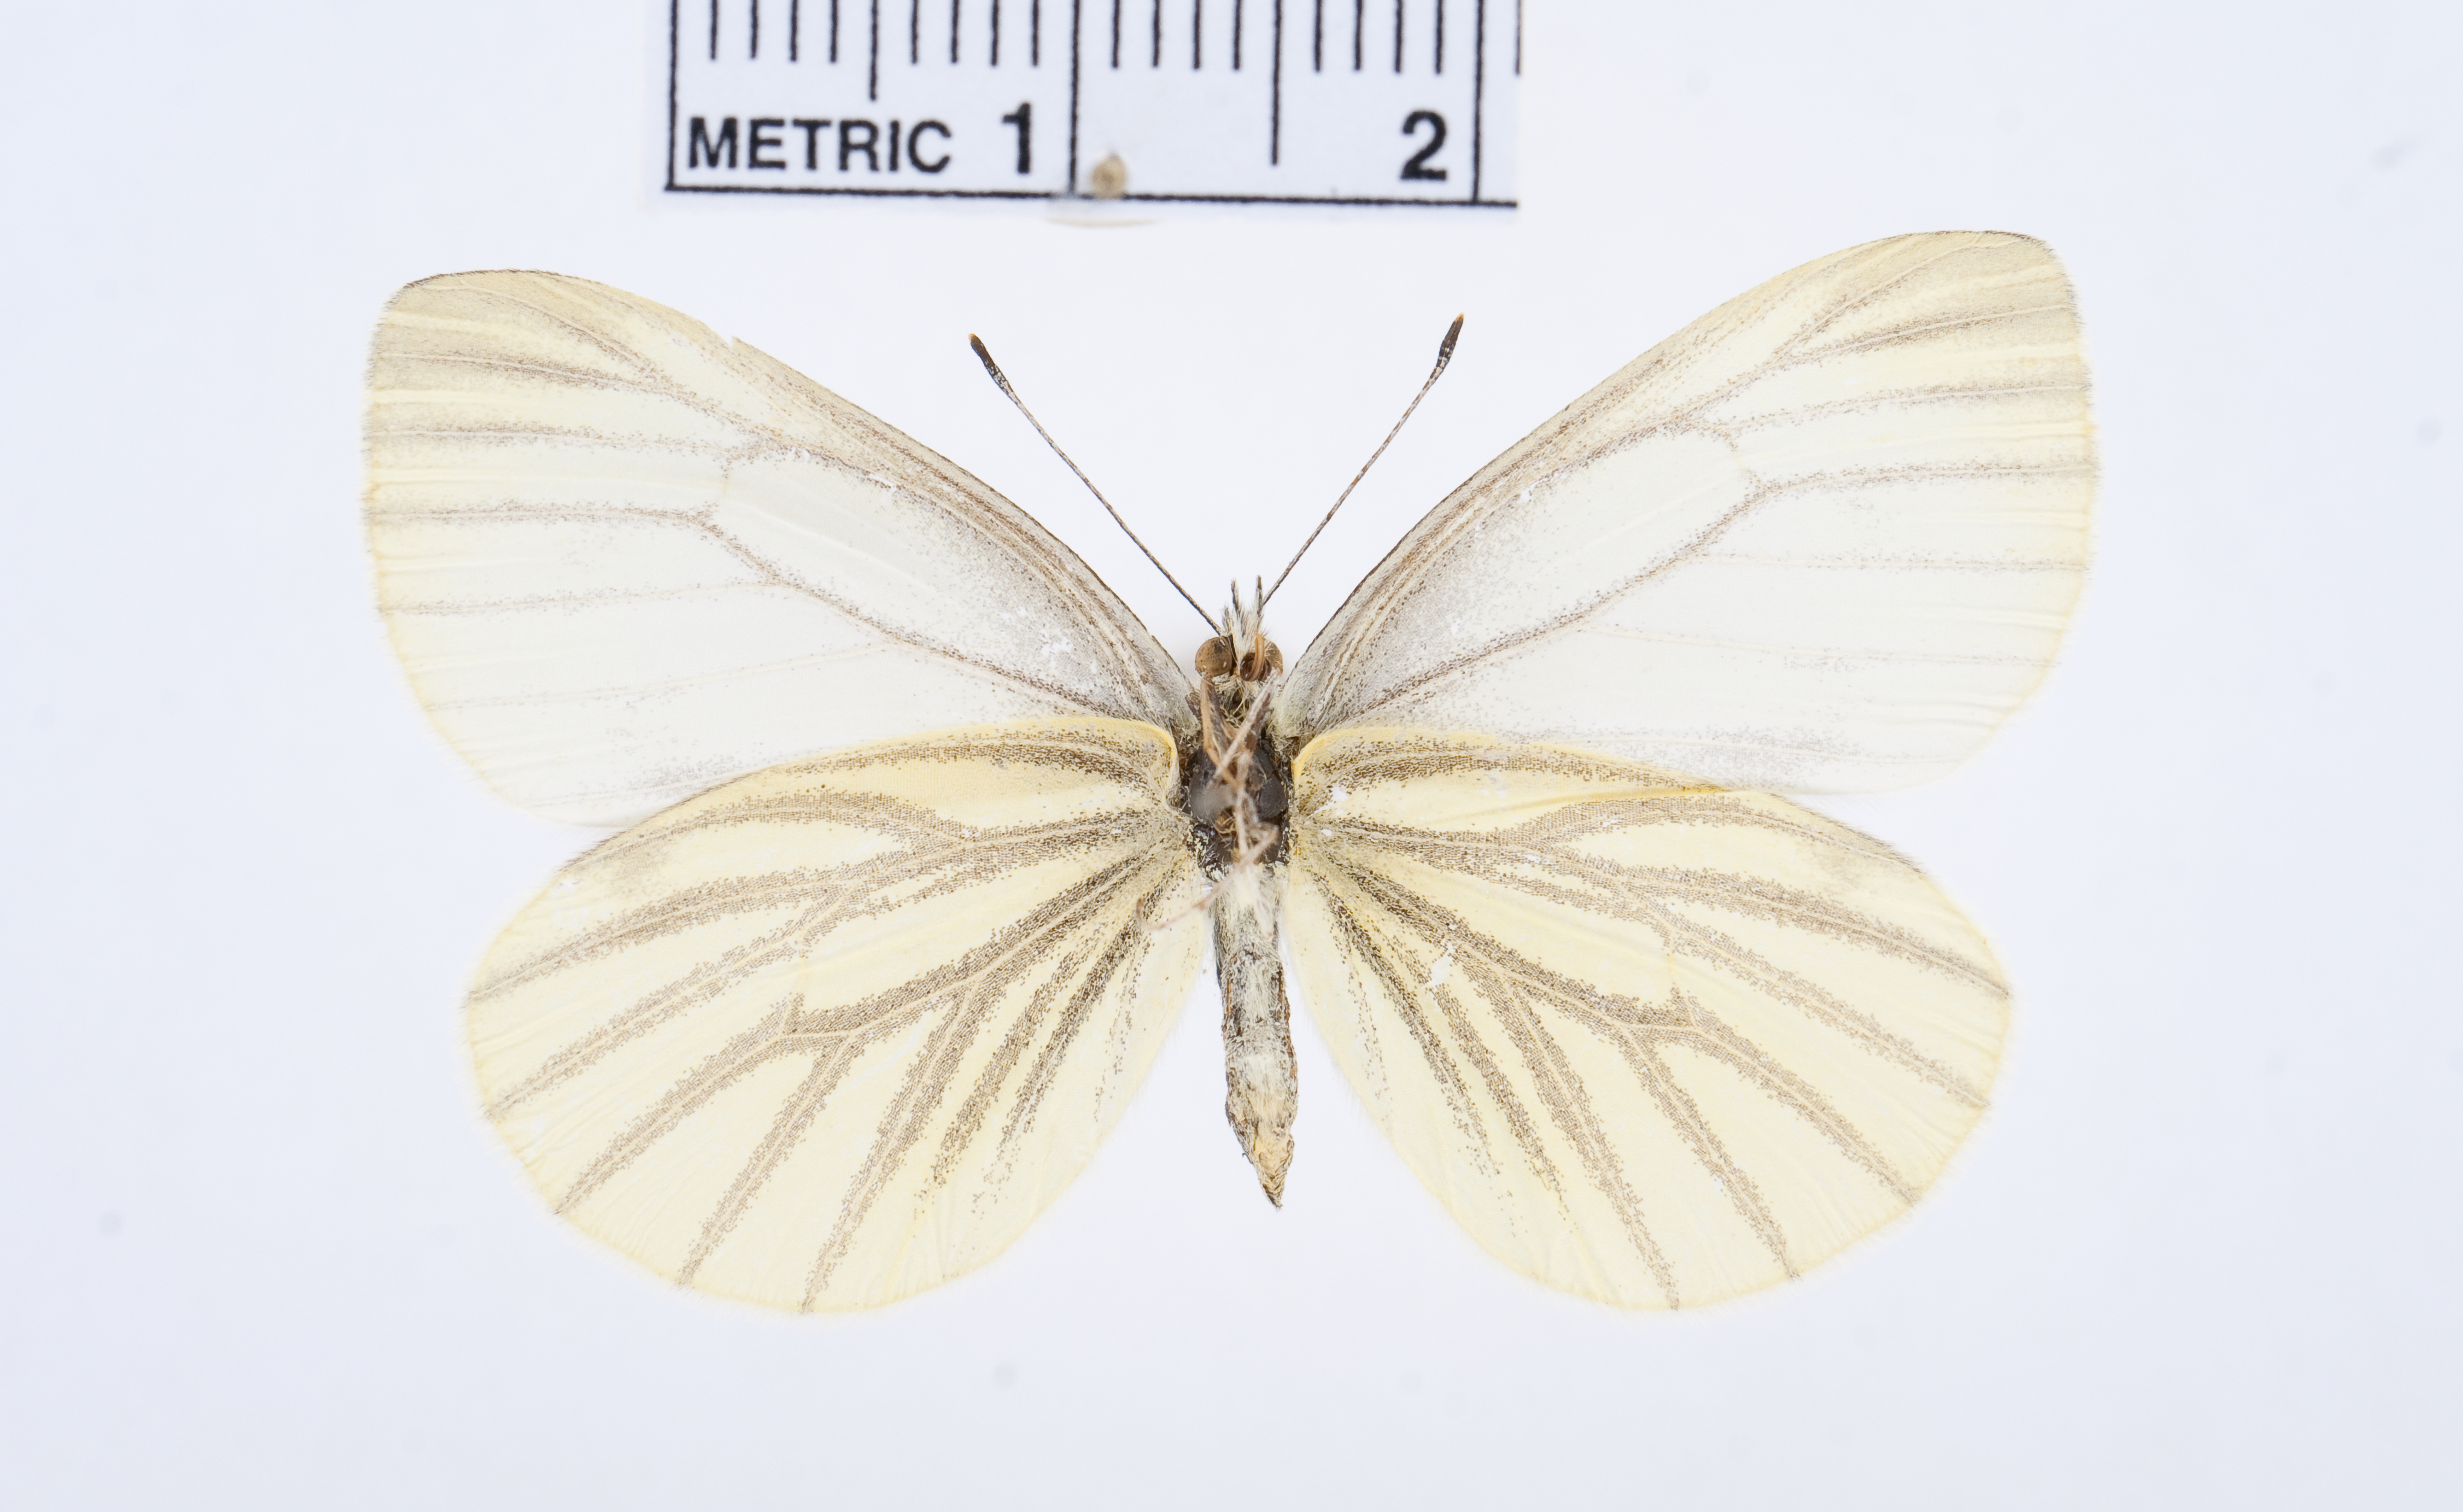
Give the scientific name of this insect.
Pieris marginalis
